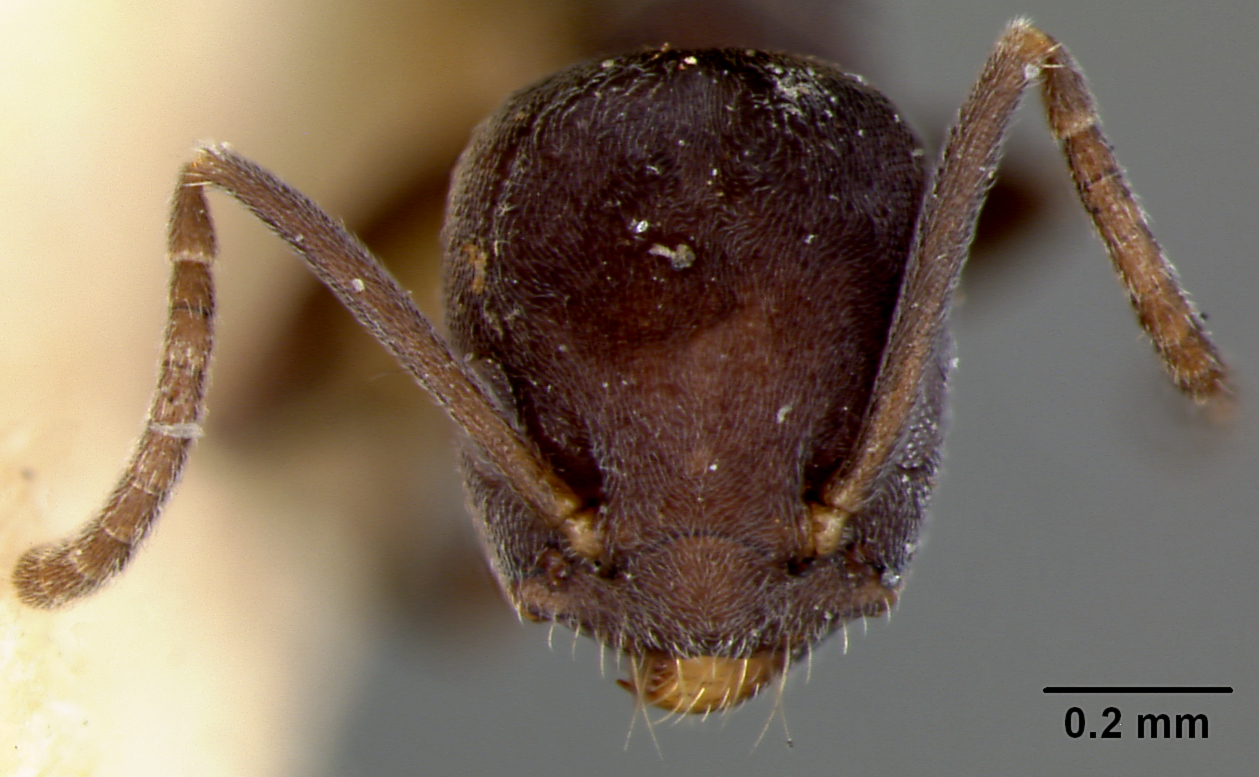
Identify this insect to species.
Tapinoma opacum
